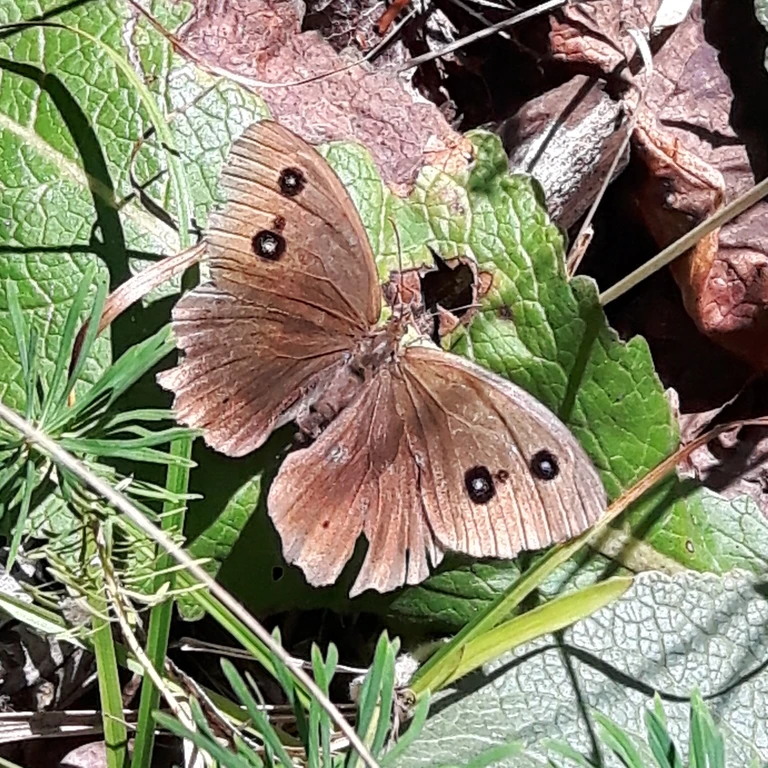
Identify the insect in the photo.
Minois dryas
